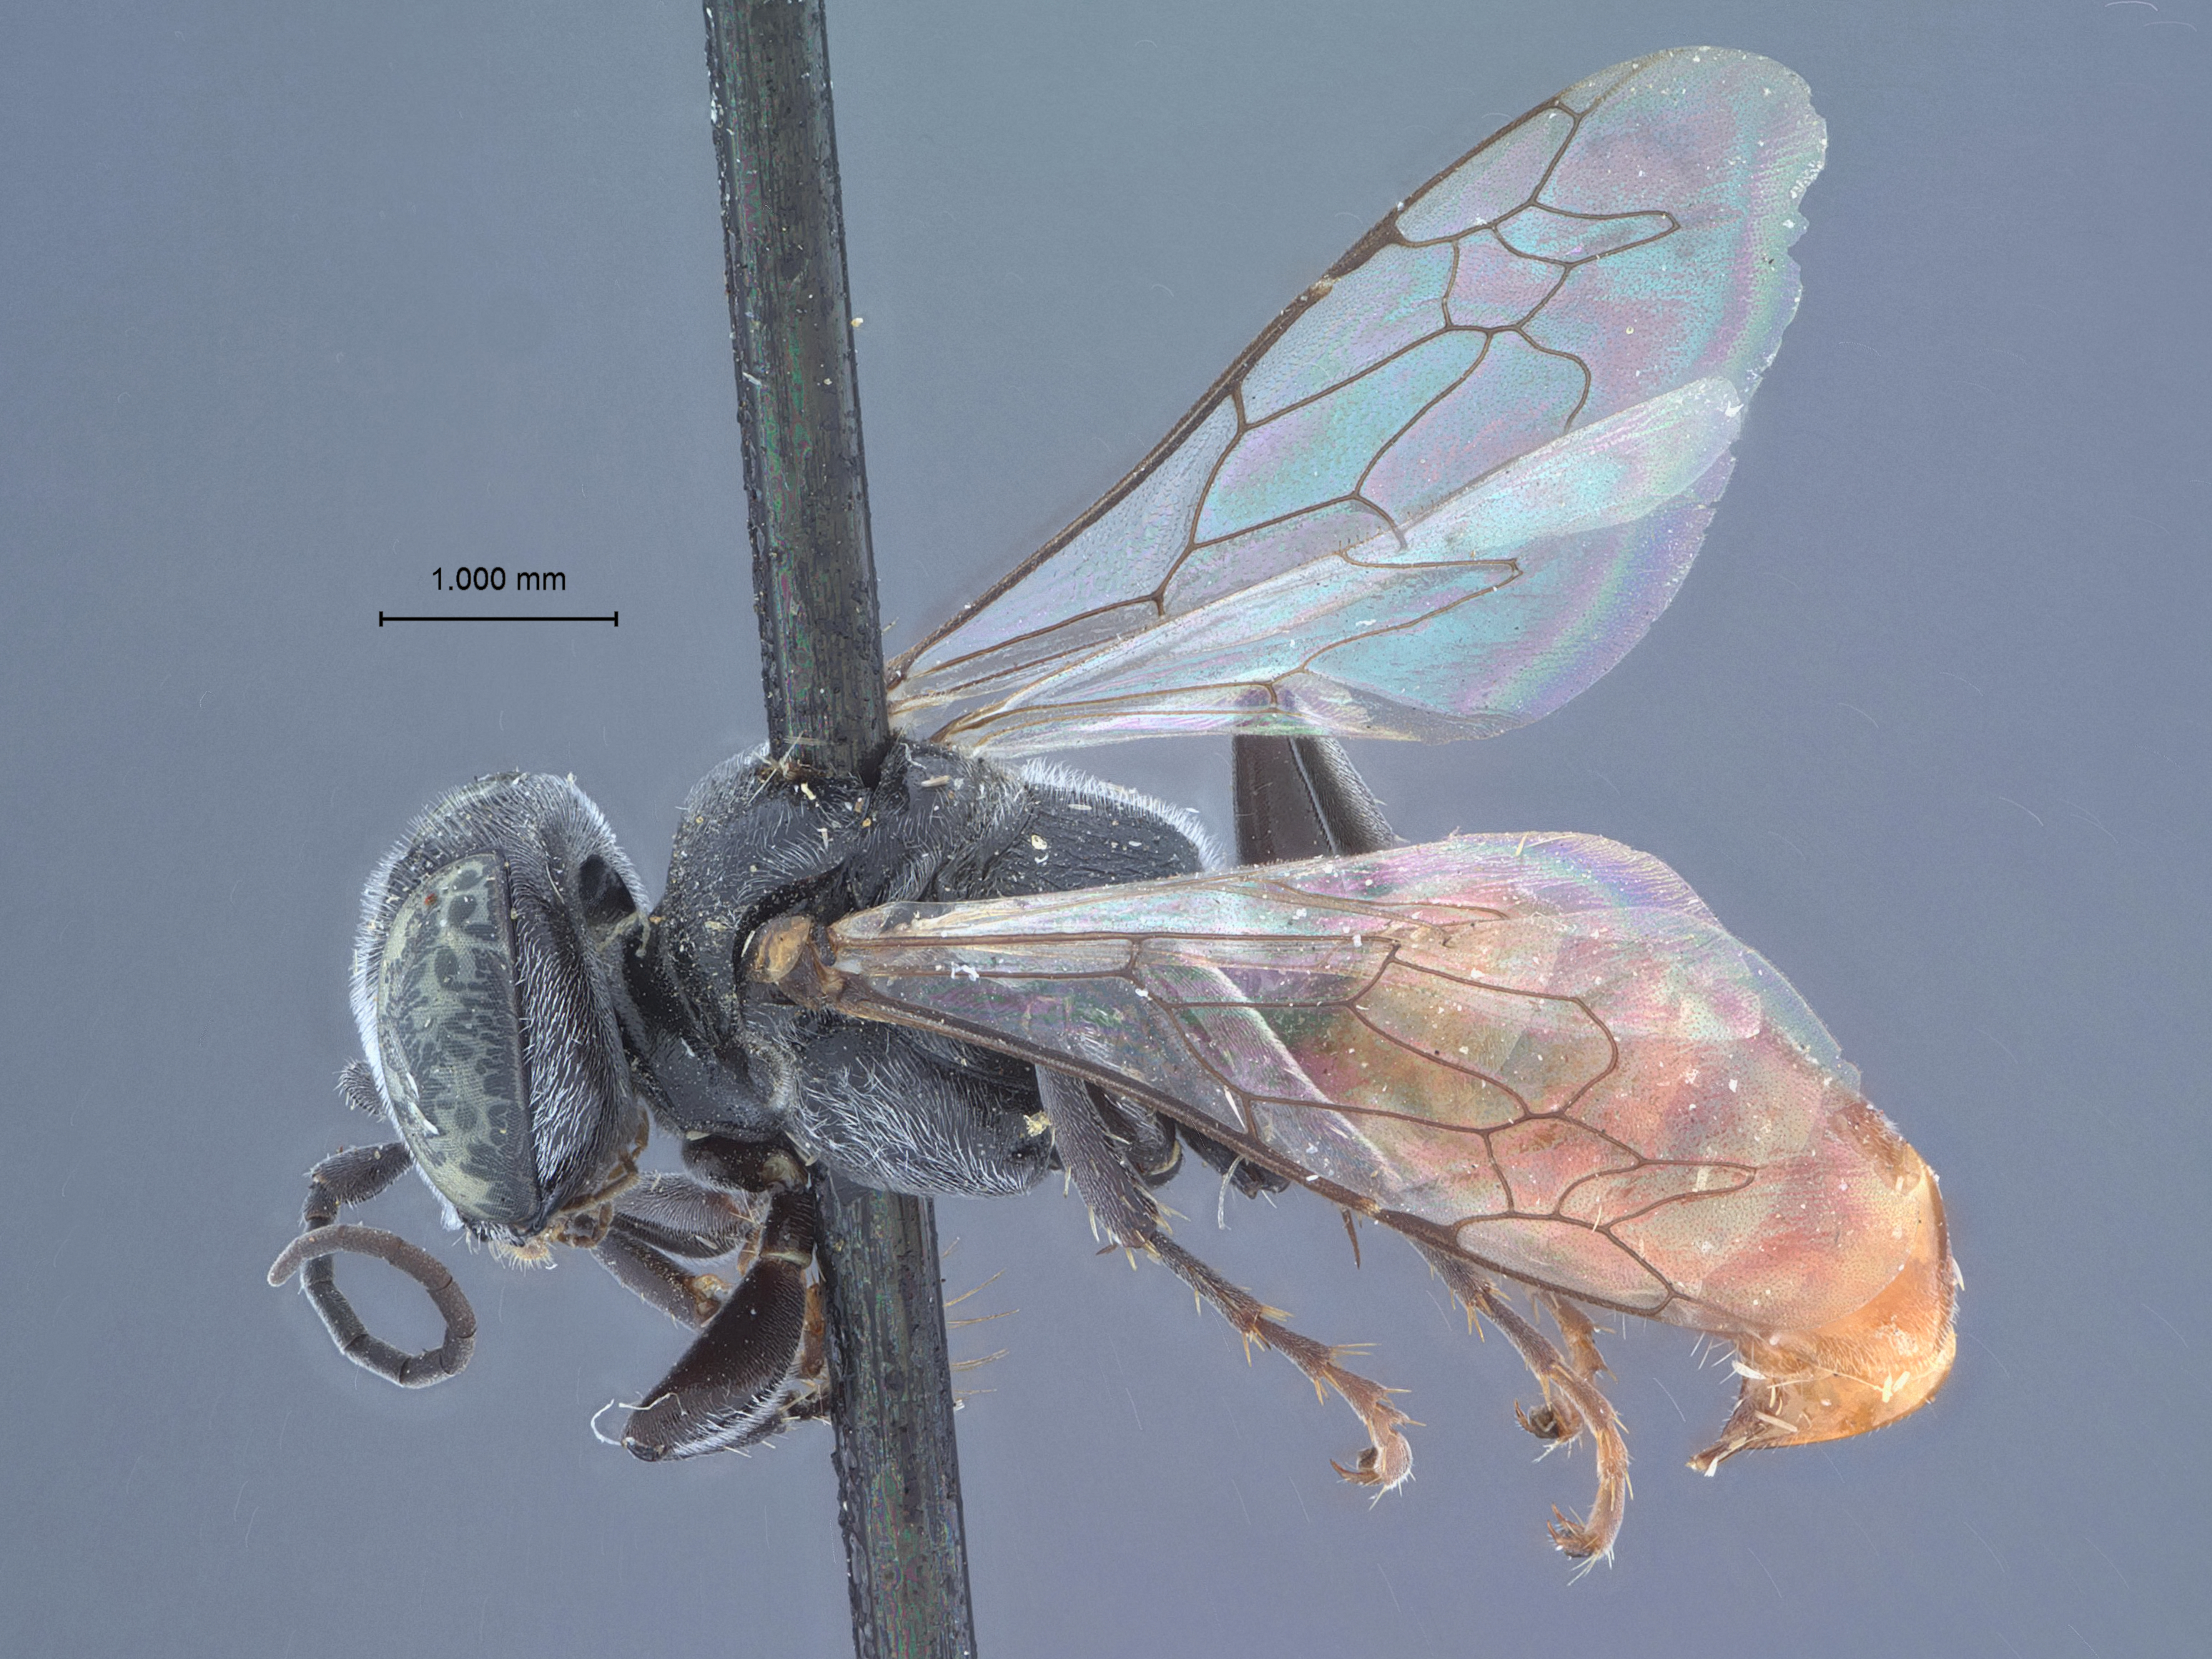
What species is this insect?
Tachysphex specodoides
